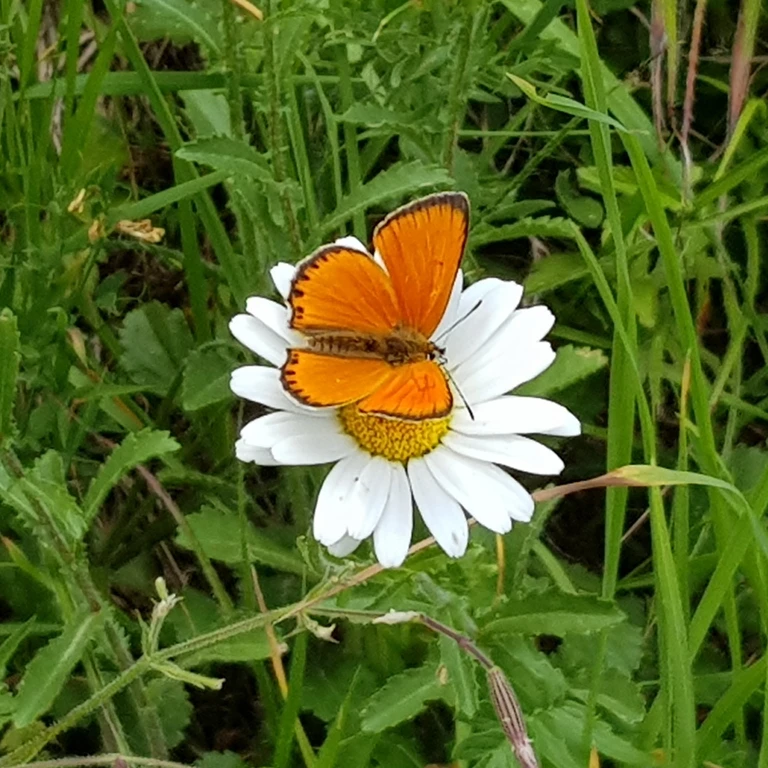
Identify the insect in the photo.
Lycaena virgaureae
